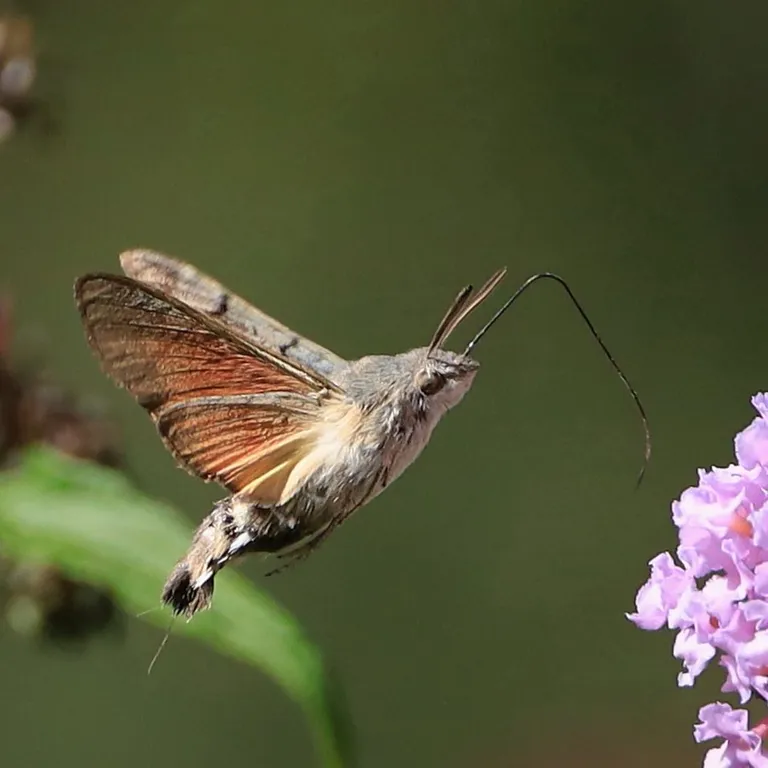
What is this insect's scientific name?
Macroglossum stellatarum
